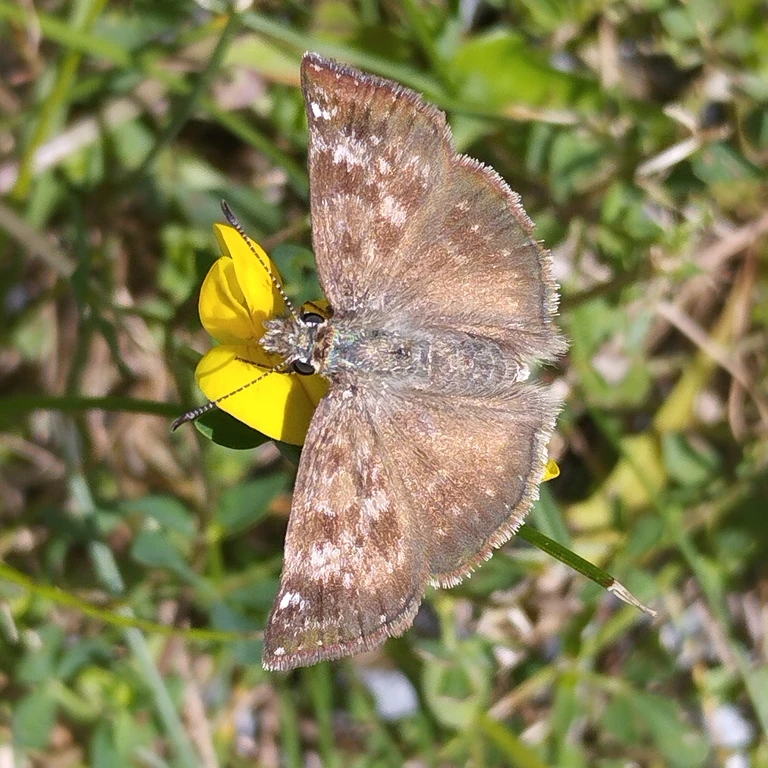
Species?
Erynnis tages
